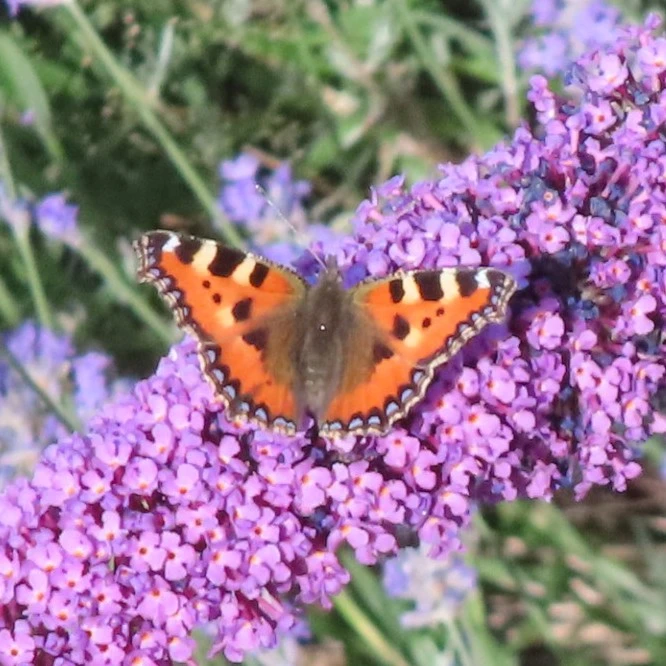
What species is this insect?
Aglais urticae
